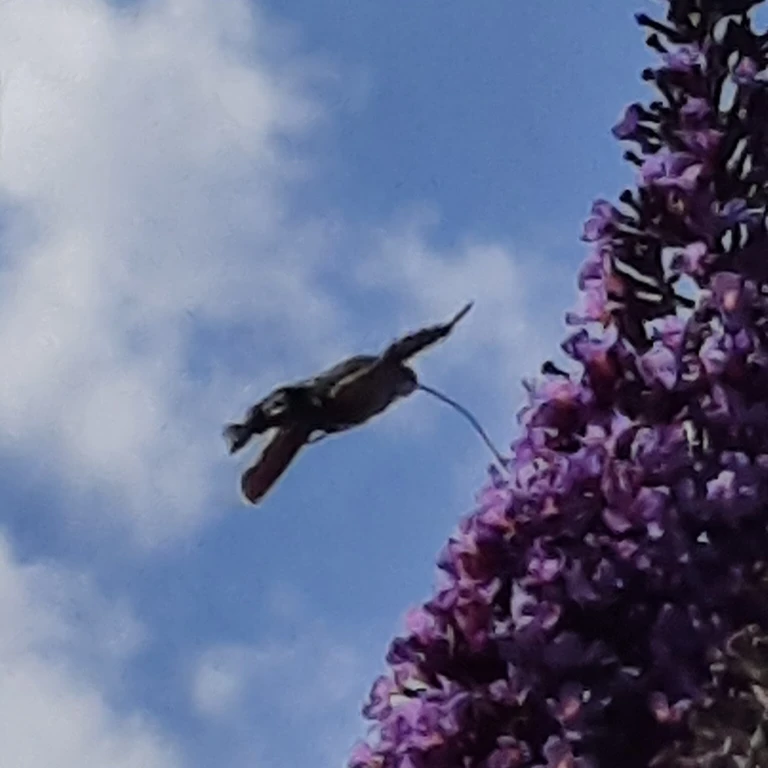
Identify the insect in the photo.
Macroglossum stellatarum
